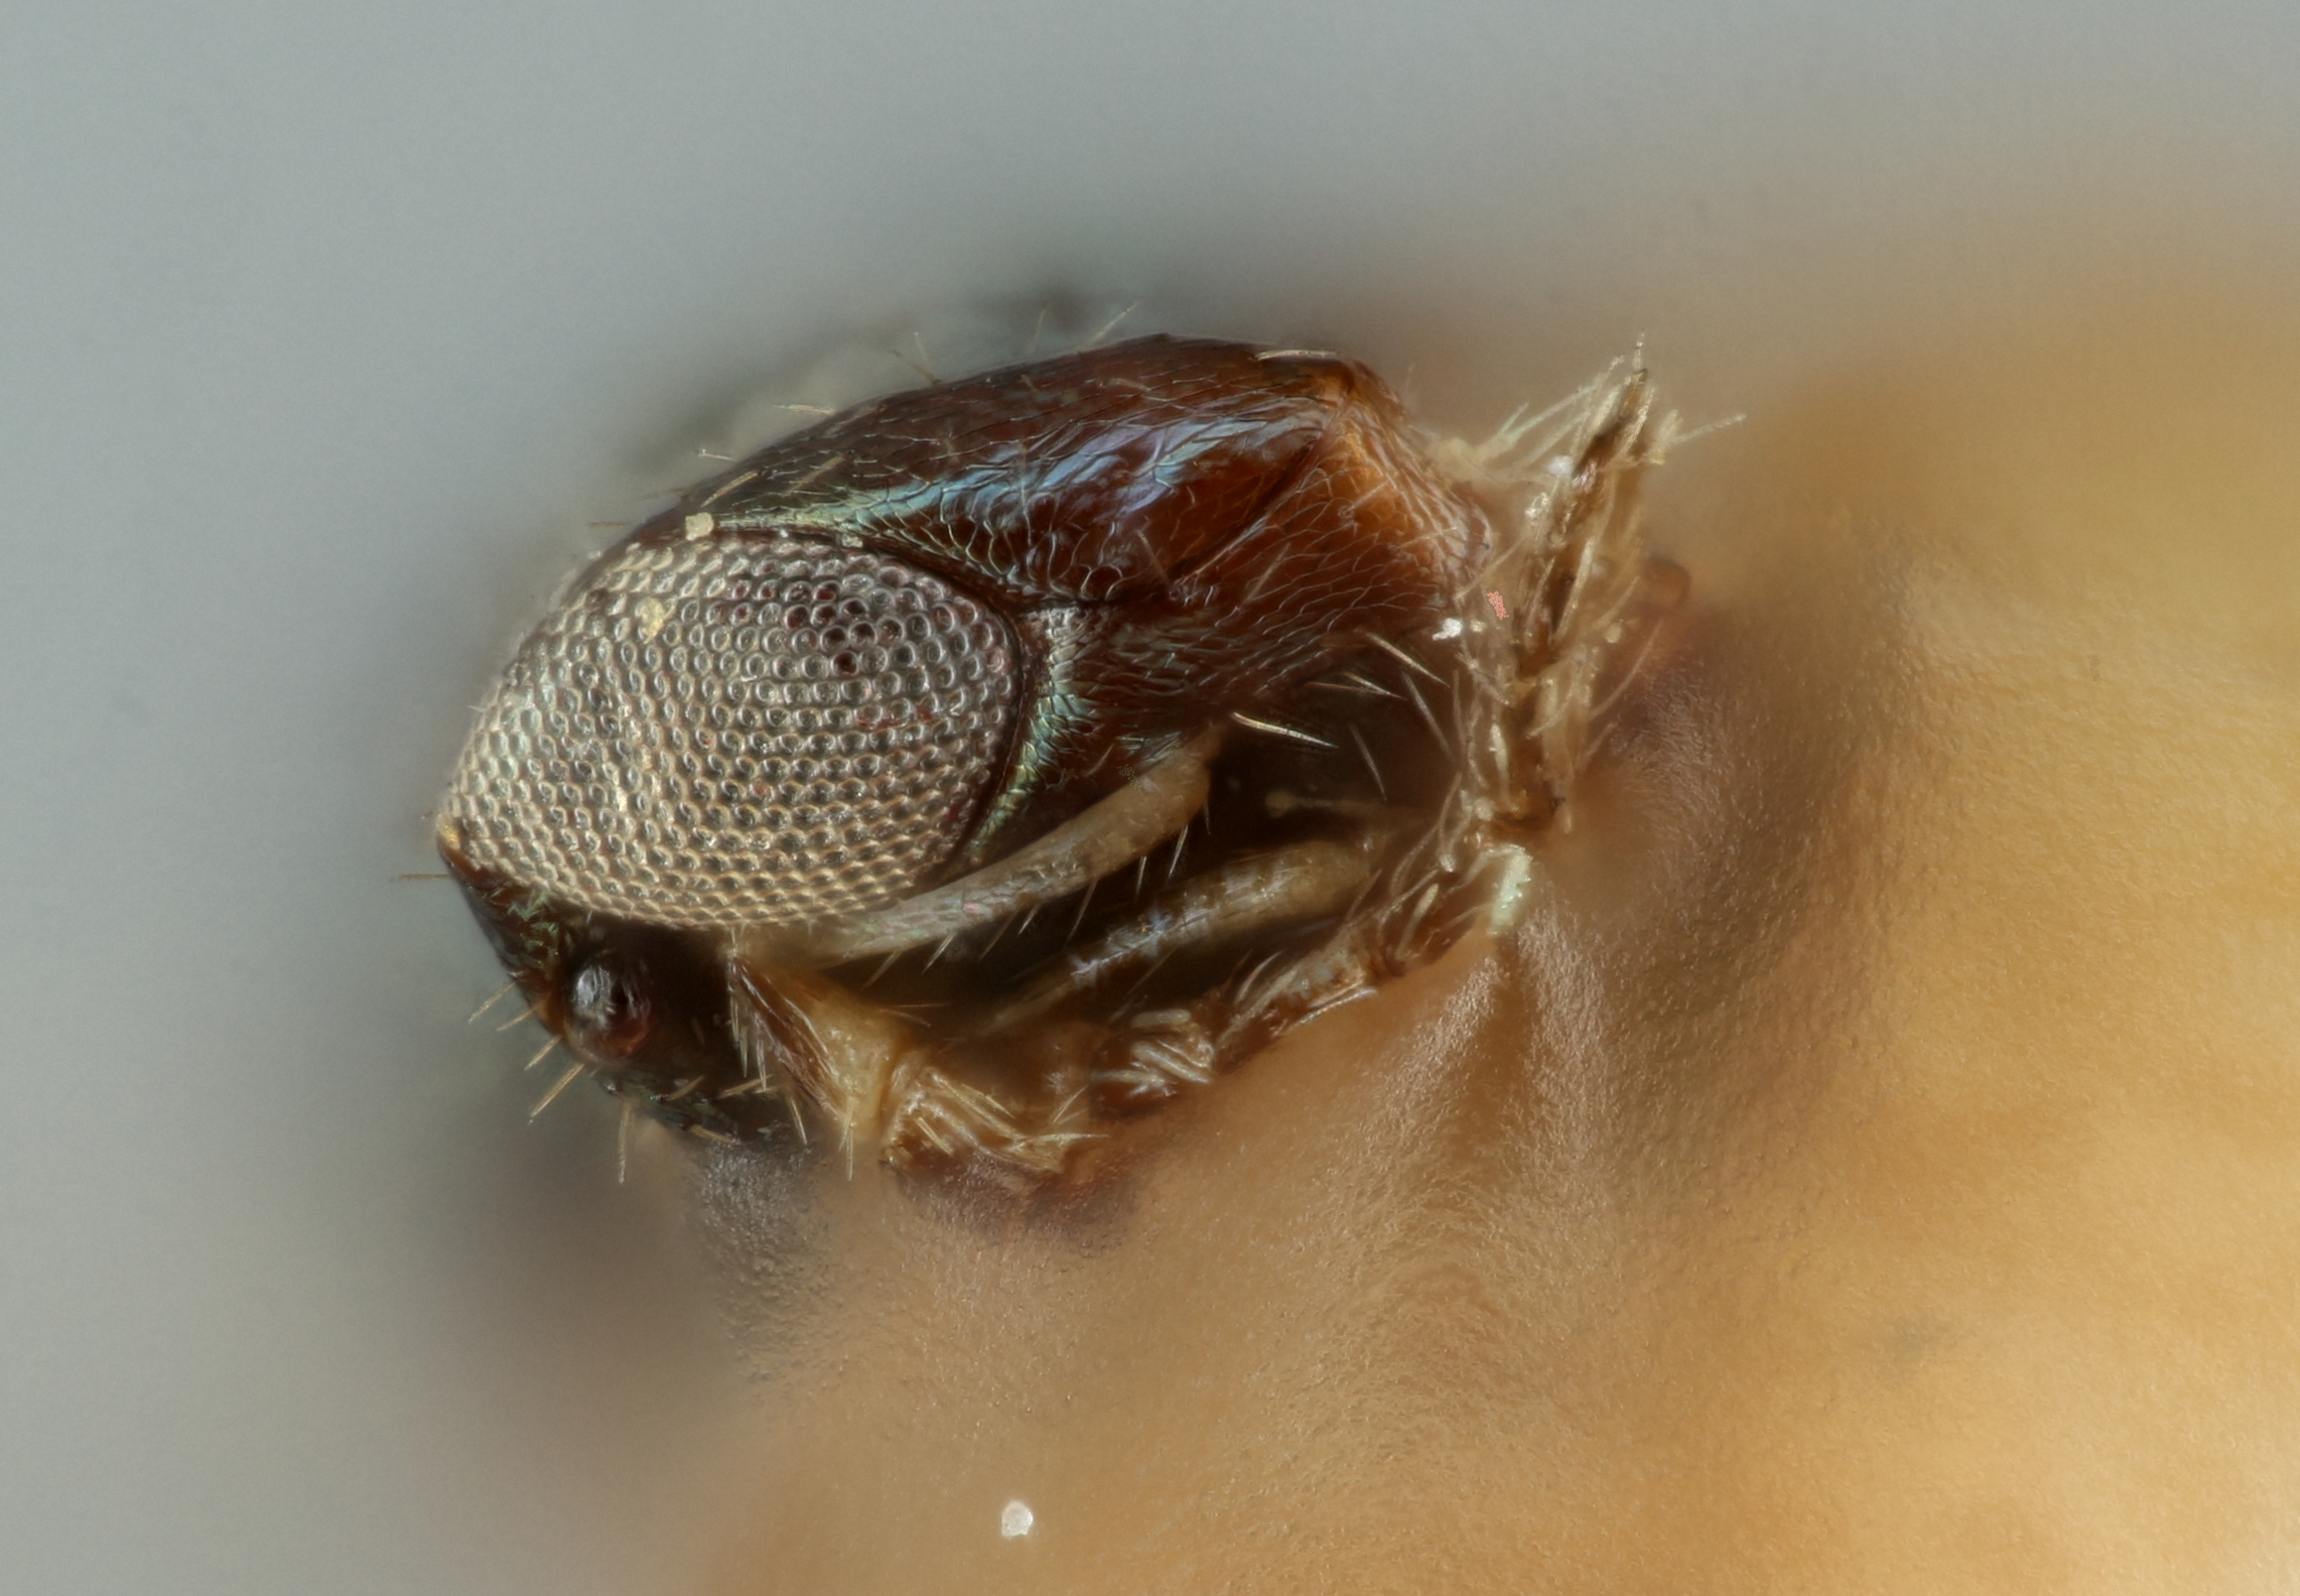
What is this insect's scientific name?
Tetrastichus microrhopalae
